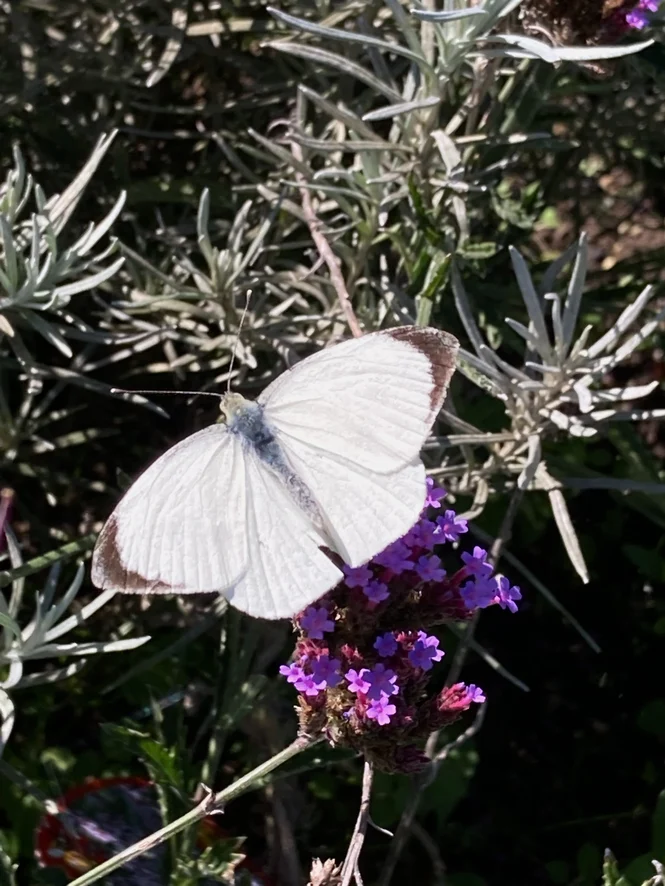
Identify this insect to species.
Pieris brassicae
